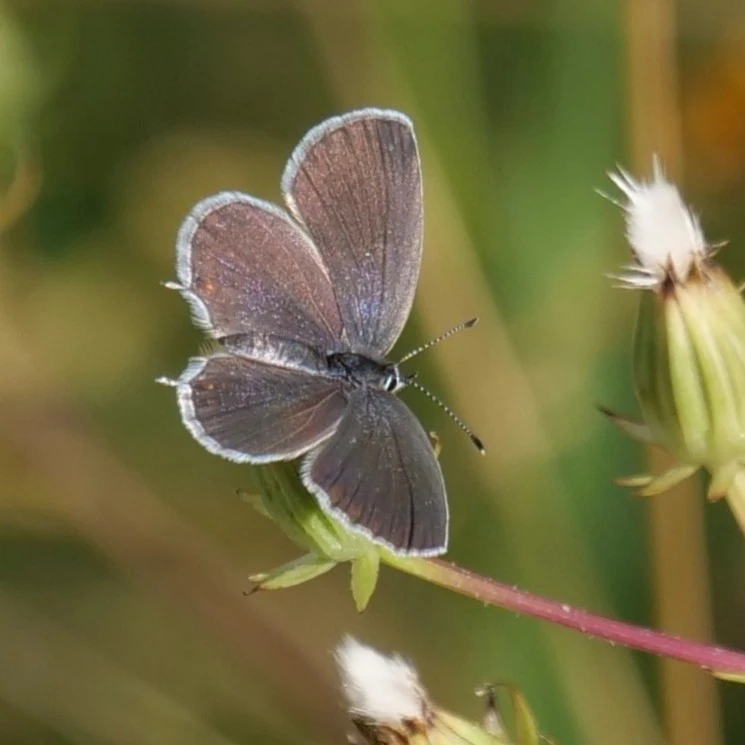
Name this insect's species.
Cupido argiades (also Elkalyce argiades)
